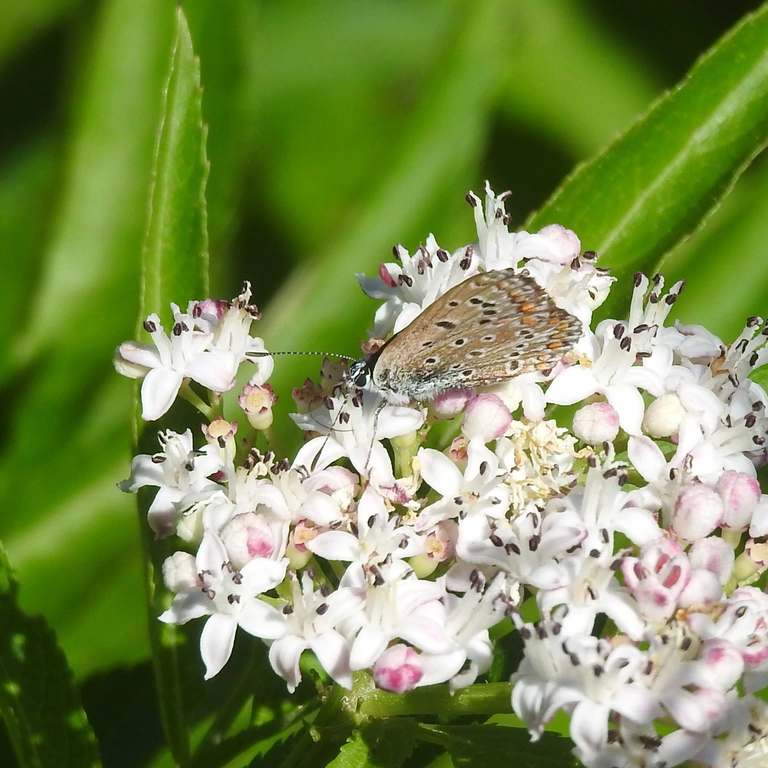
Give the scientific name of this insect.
Polyommatus icarus
